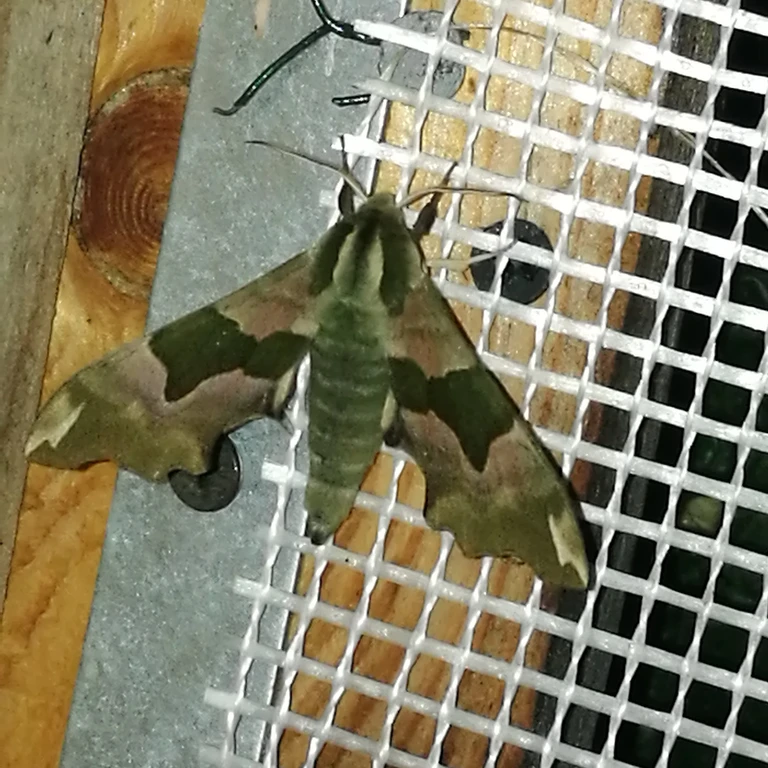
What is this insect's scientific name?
Mimas tiliae
